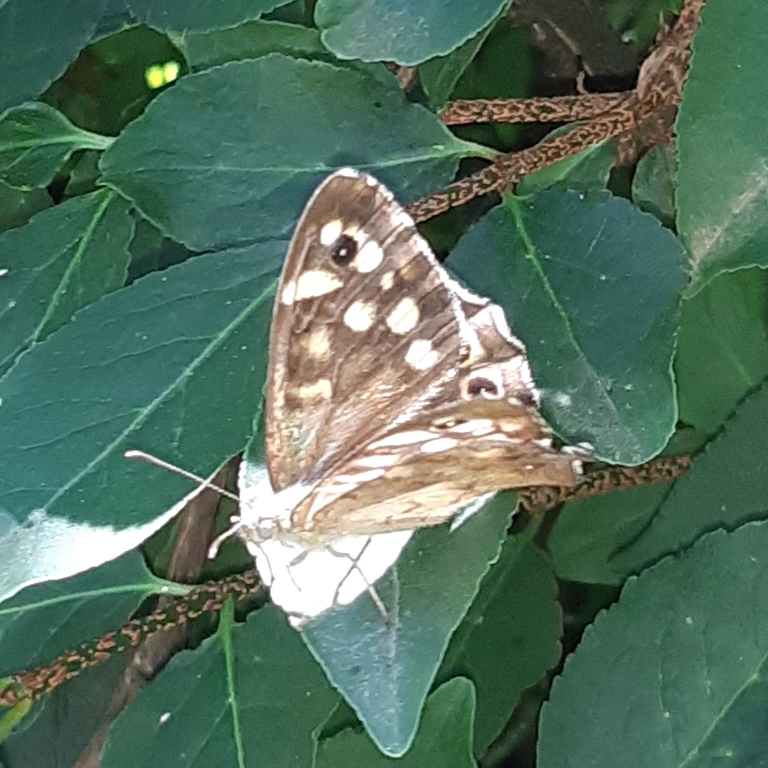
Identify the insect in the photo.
Pararge aegeria
